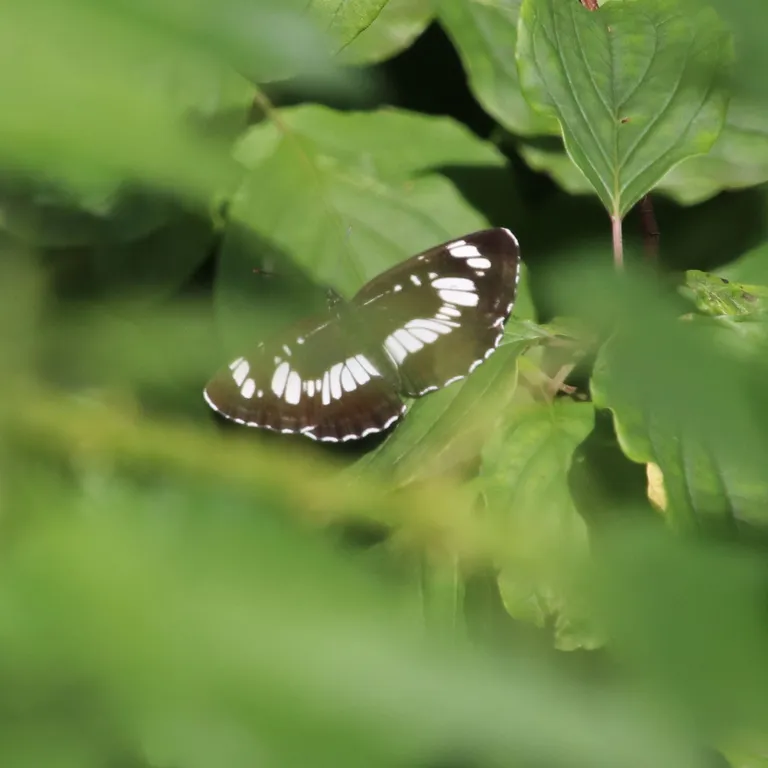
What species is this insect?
Neptis rivularis
